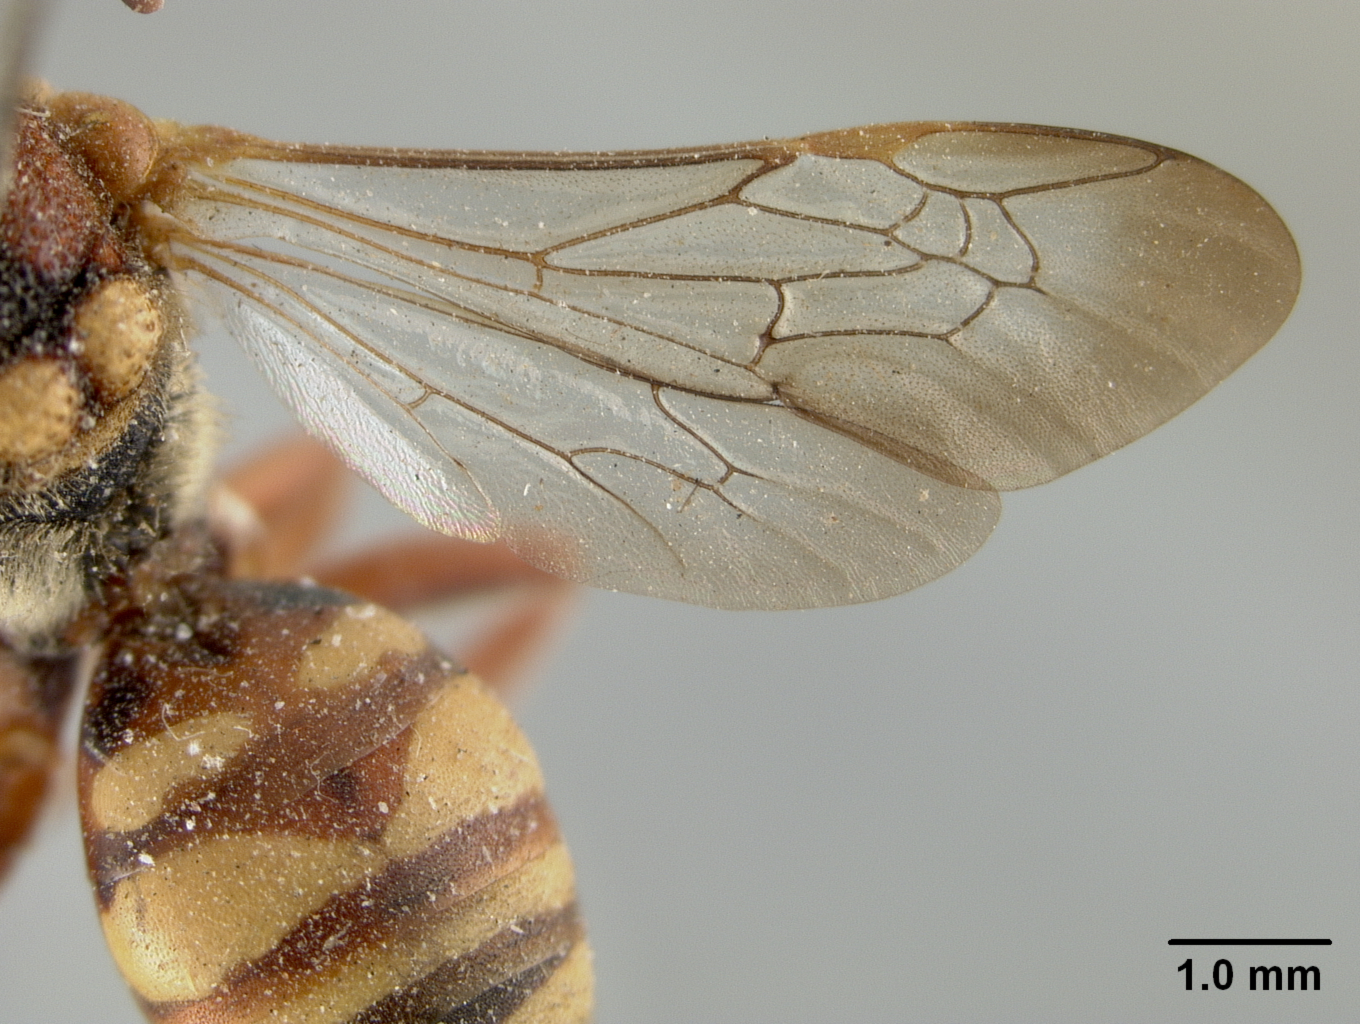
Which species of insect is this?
Nomada wheeleri
